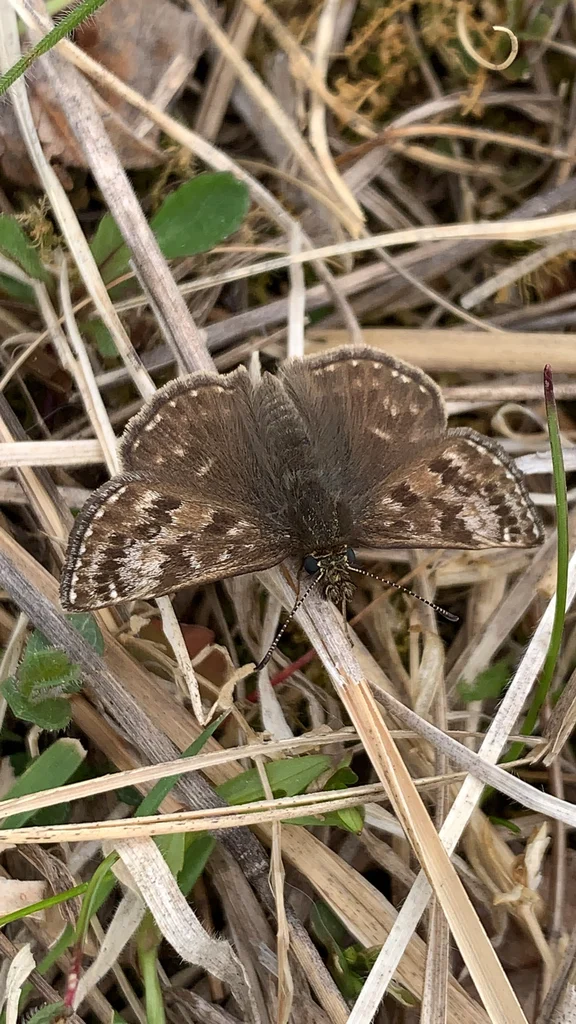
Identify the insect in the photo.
Erynnis tages
